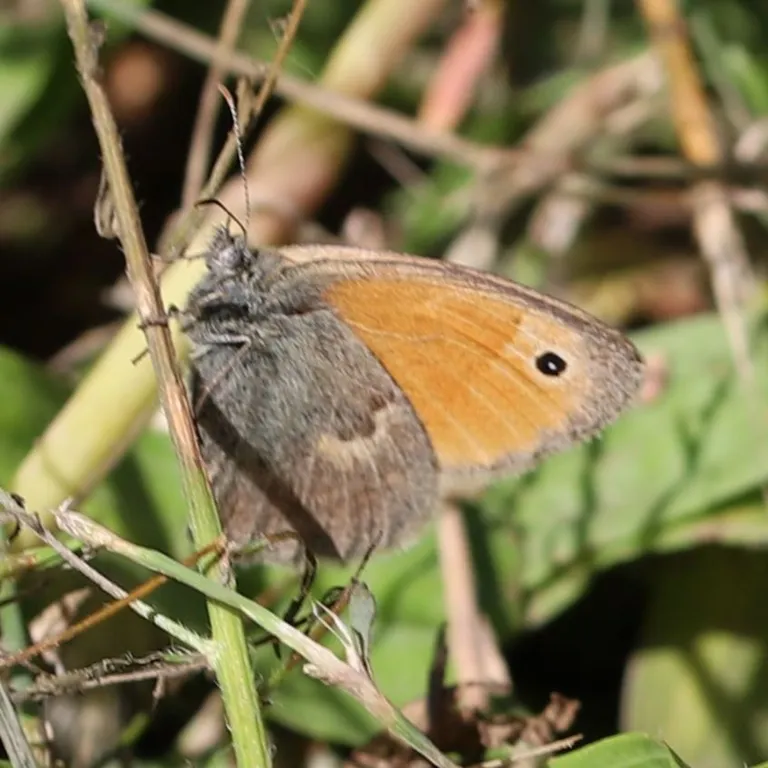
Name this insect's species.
Coenonympha pamphilus
